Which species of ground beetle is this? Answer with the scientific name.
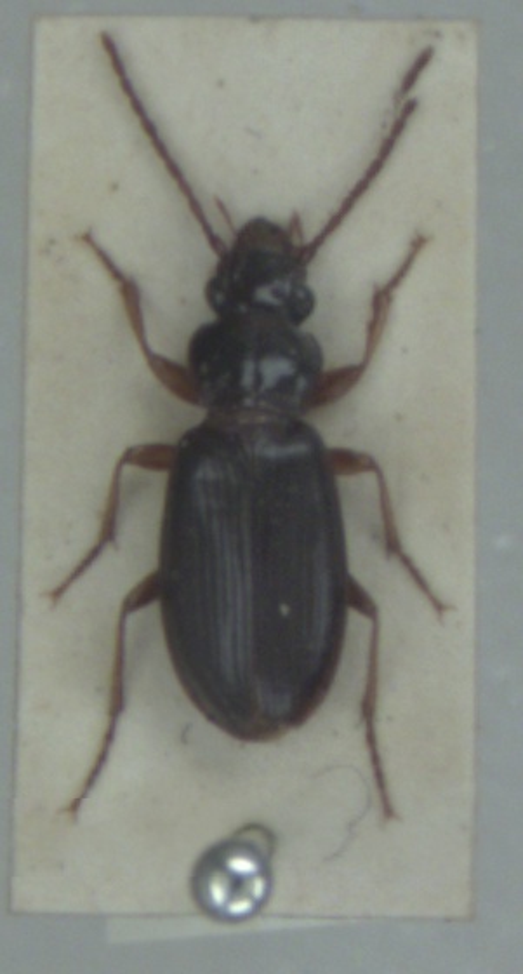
Patrobus atrorufus
